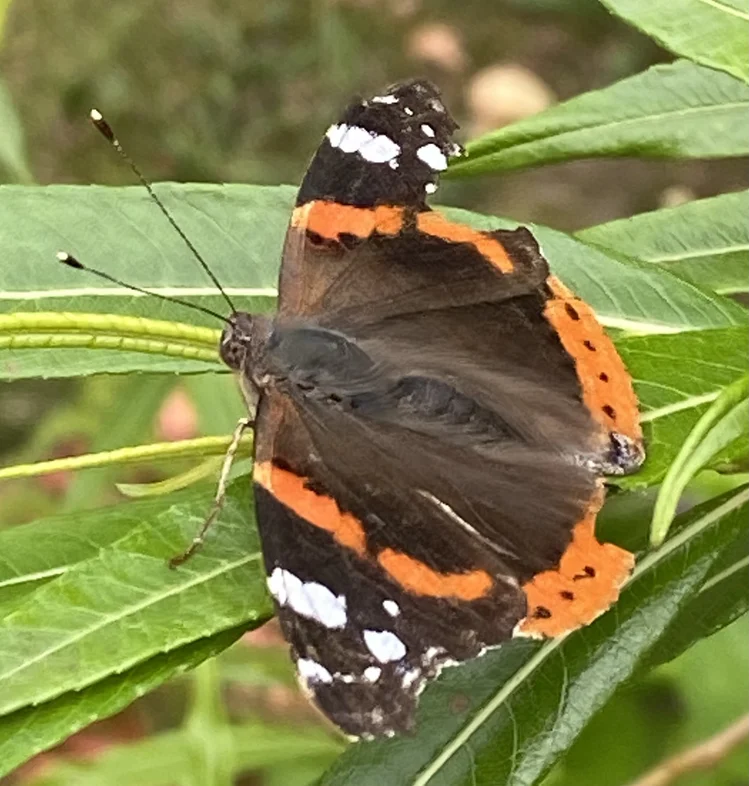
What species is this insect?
Vanessa atalanta
